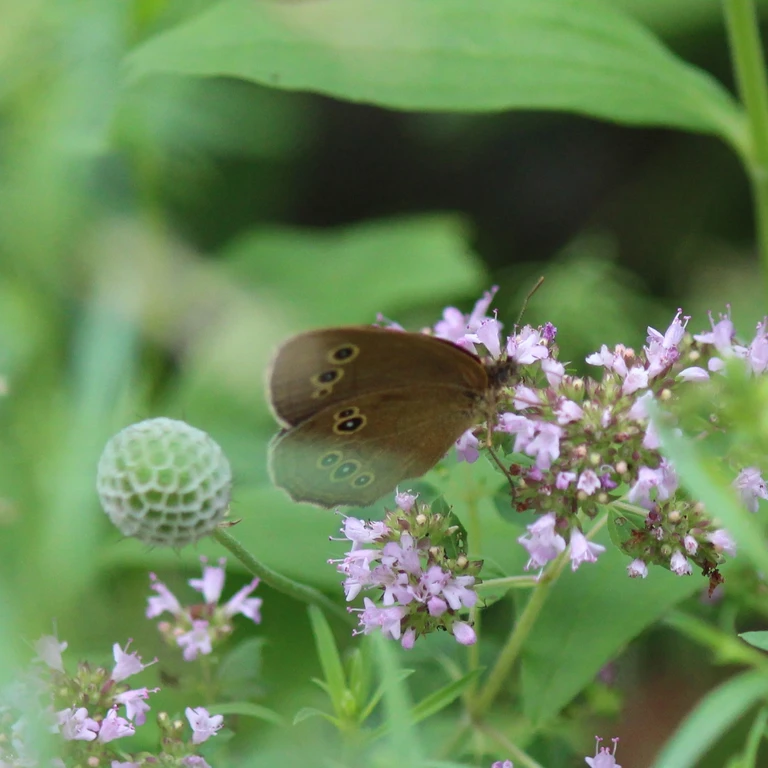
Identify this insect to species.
Aphantopus hyperantus
